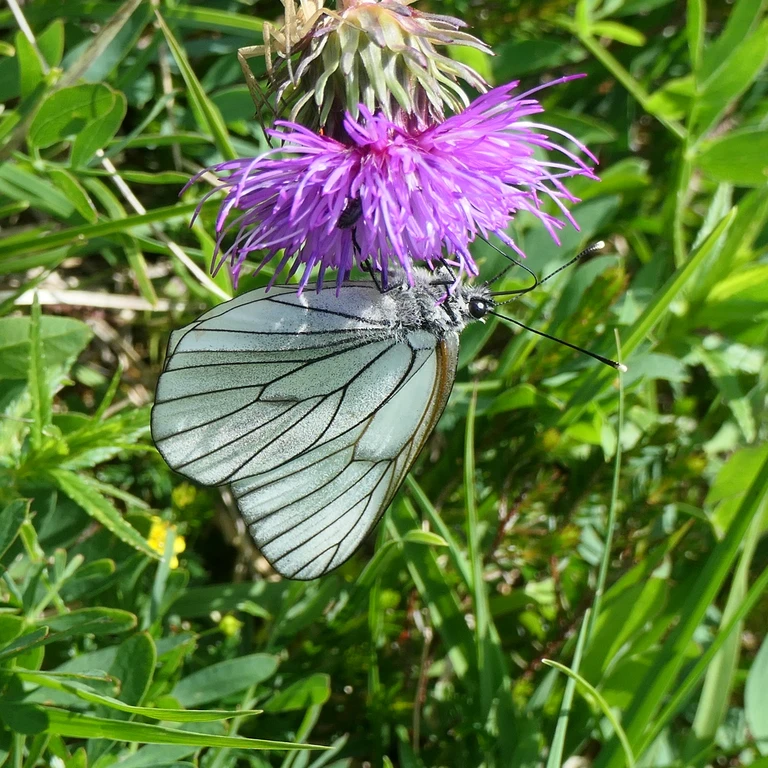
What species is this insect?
Aporia crataegi
